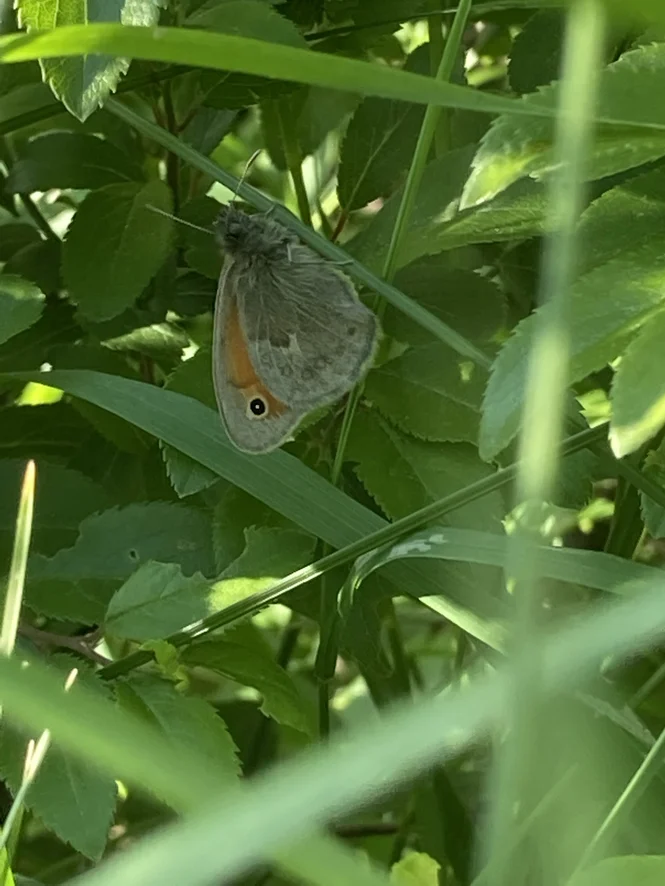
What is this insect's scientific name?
Coenonympha pamphilus
